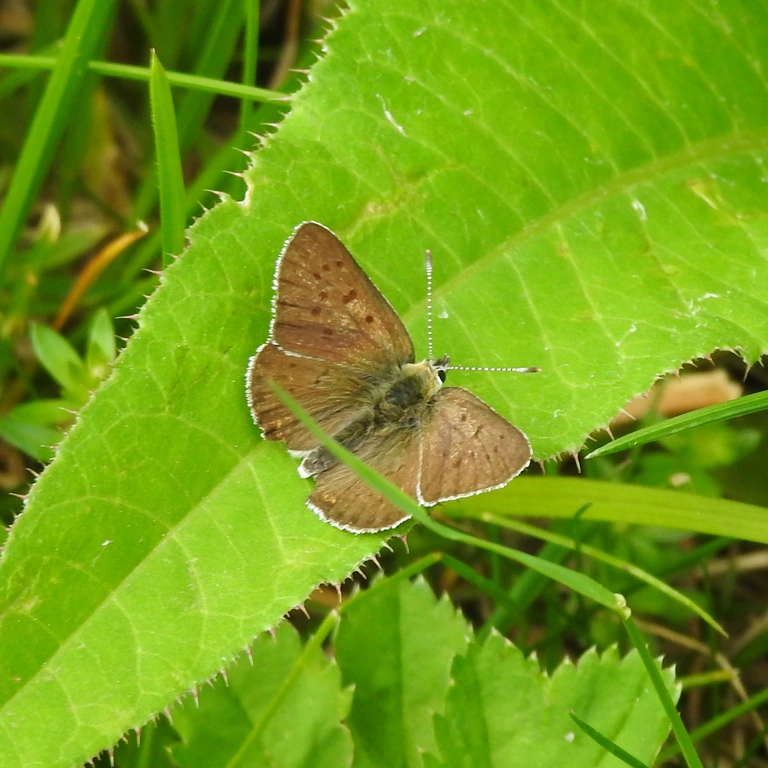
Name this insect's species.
Lycaena tityrus (also Loweia tityrus)
